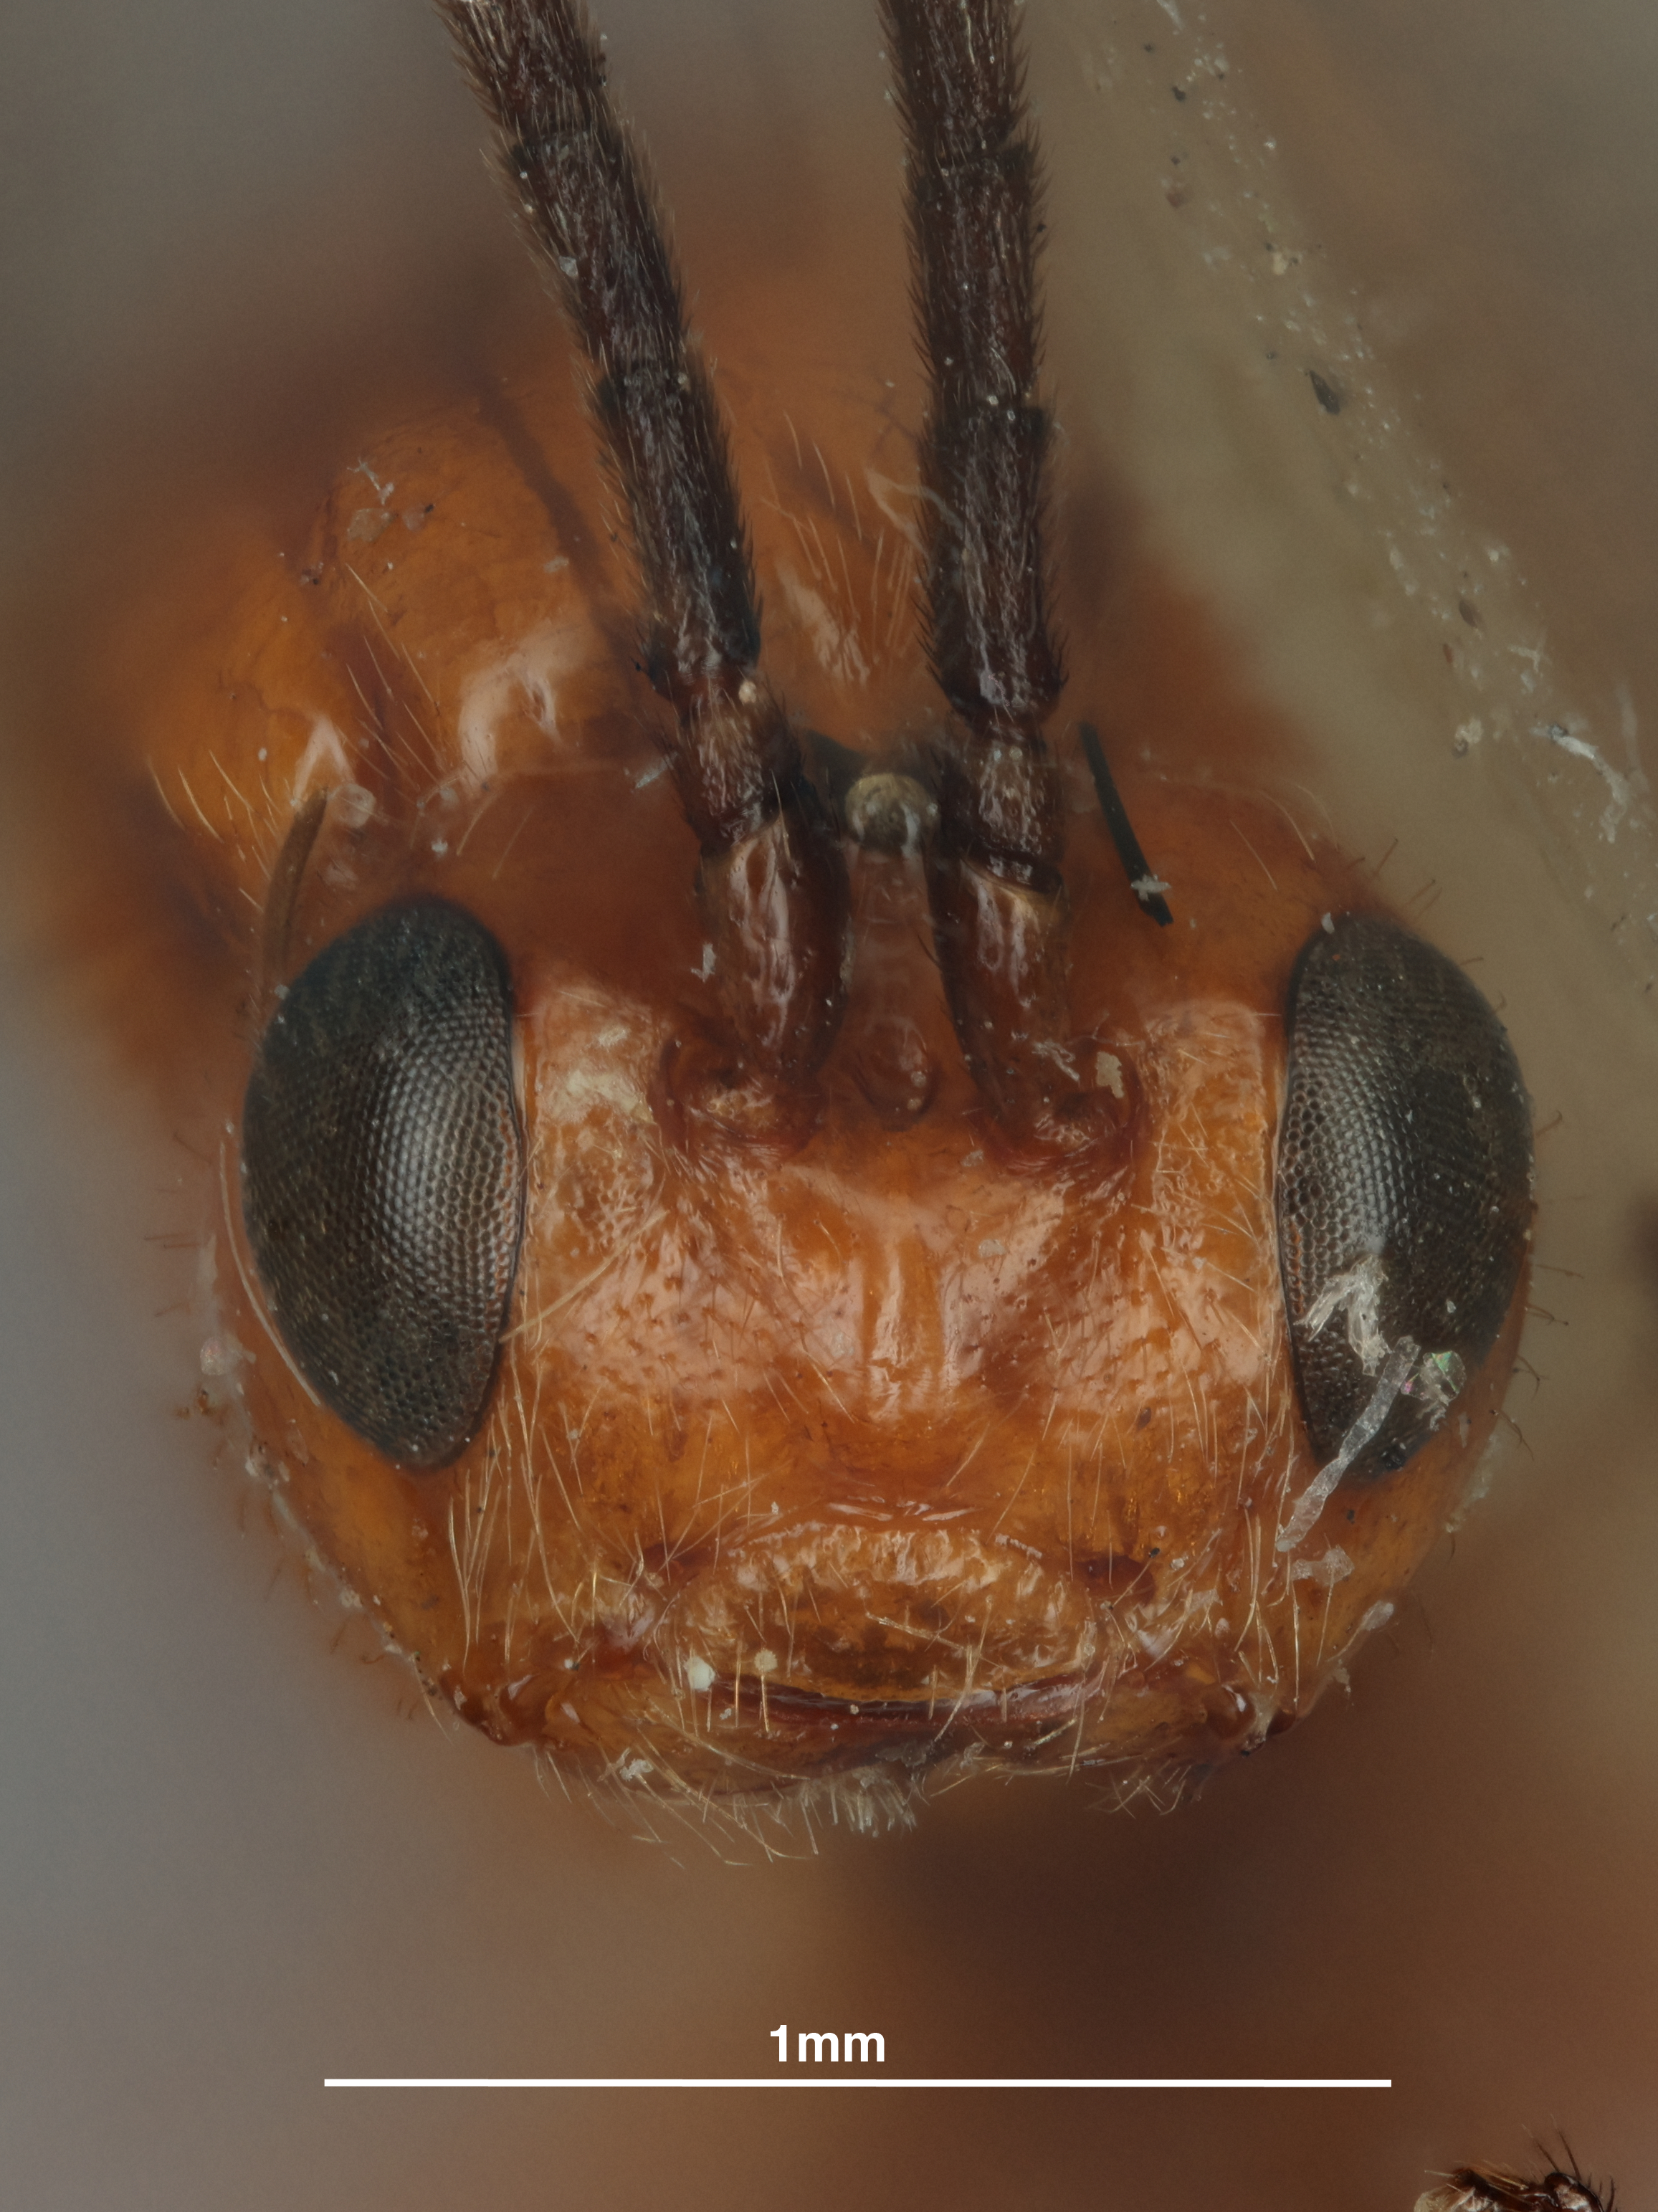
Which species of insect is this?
Opius ingens
